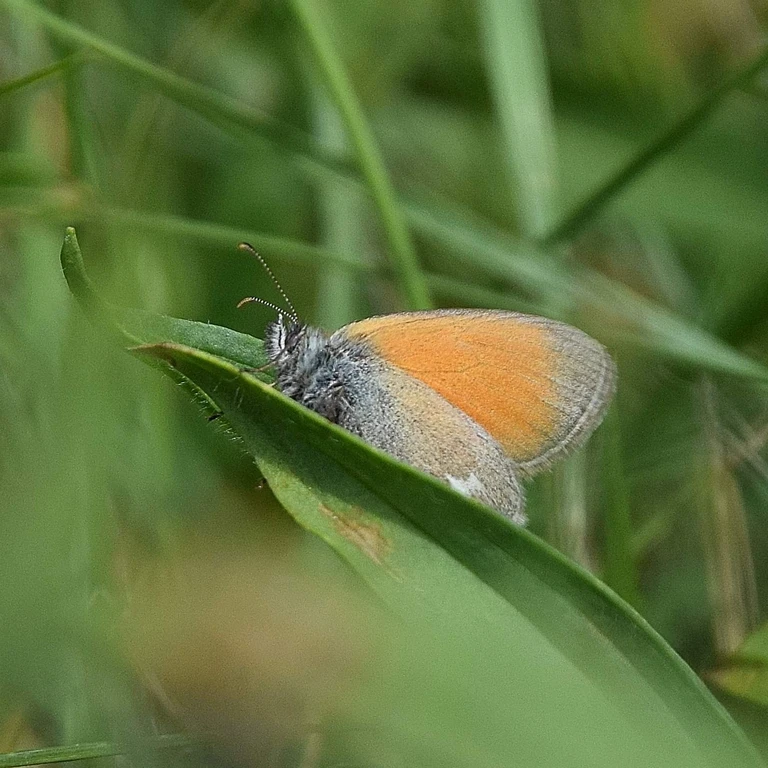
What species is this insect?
Coenonympha glycerion (also Coenonympha iphis)
